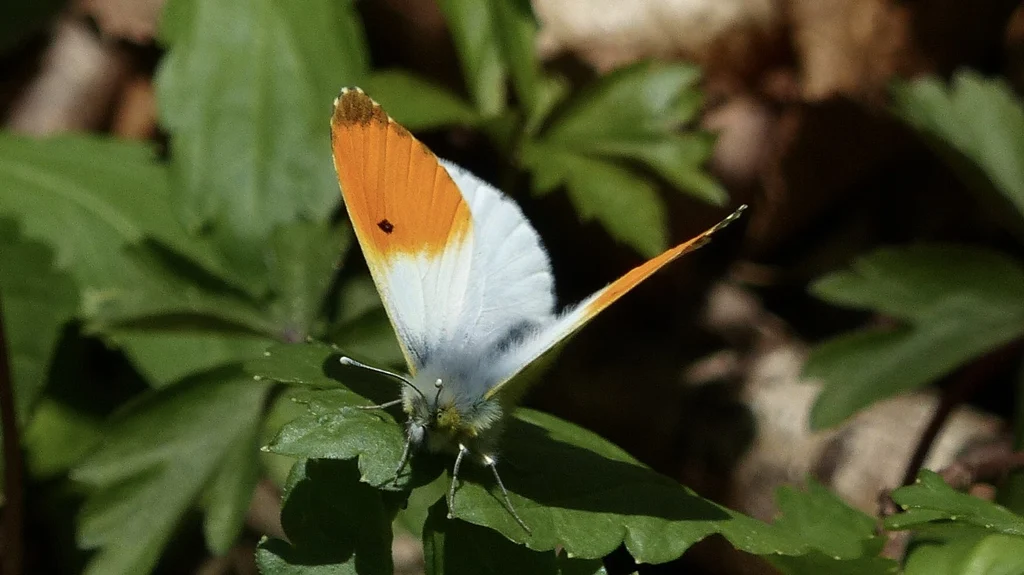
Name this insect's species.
Anthocharis cardamines
